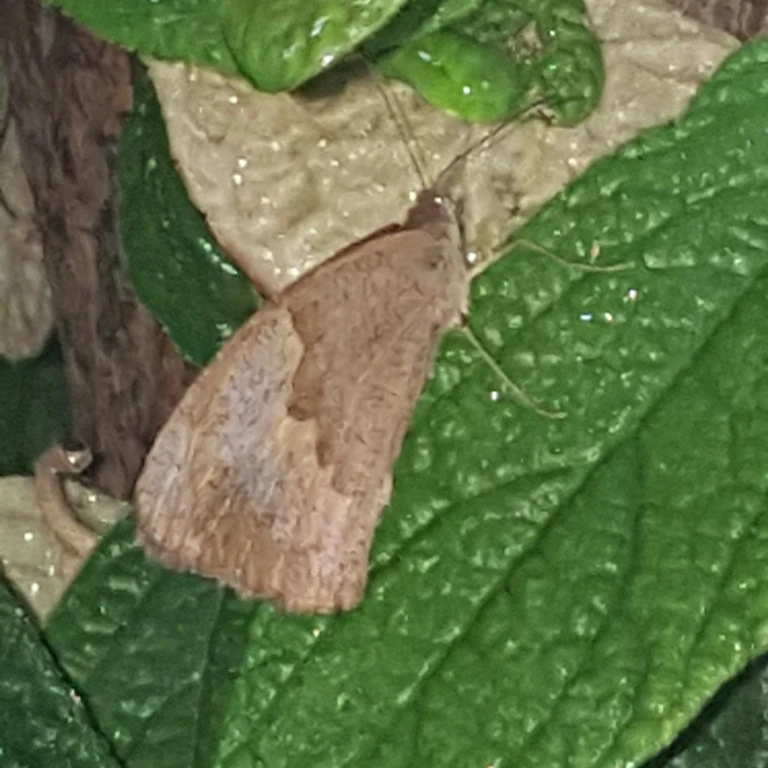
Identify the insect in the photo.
Maniola jurtina
